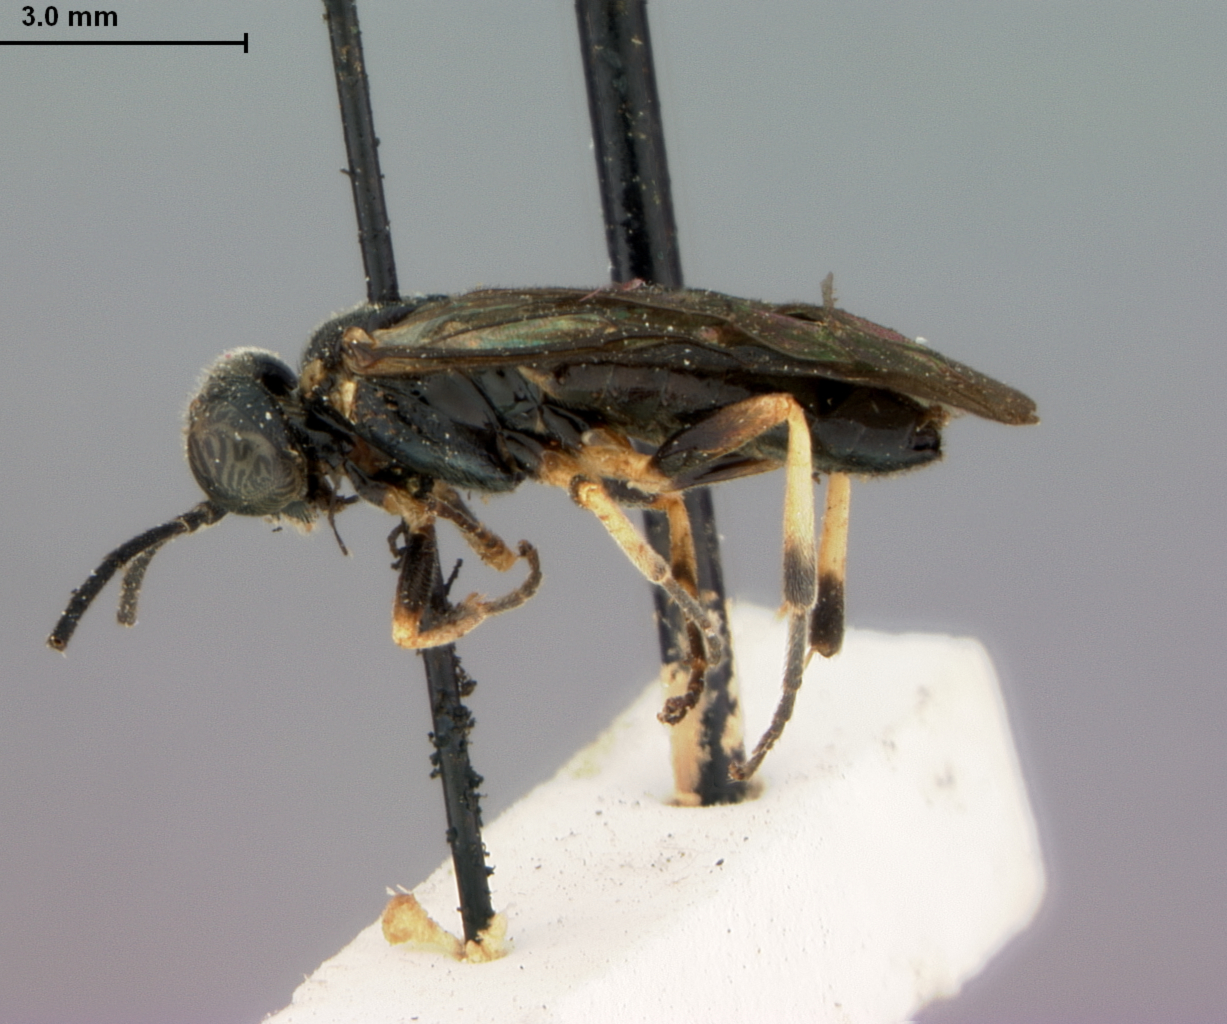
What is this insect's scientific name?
Stromboceros assamensis
